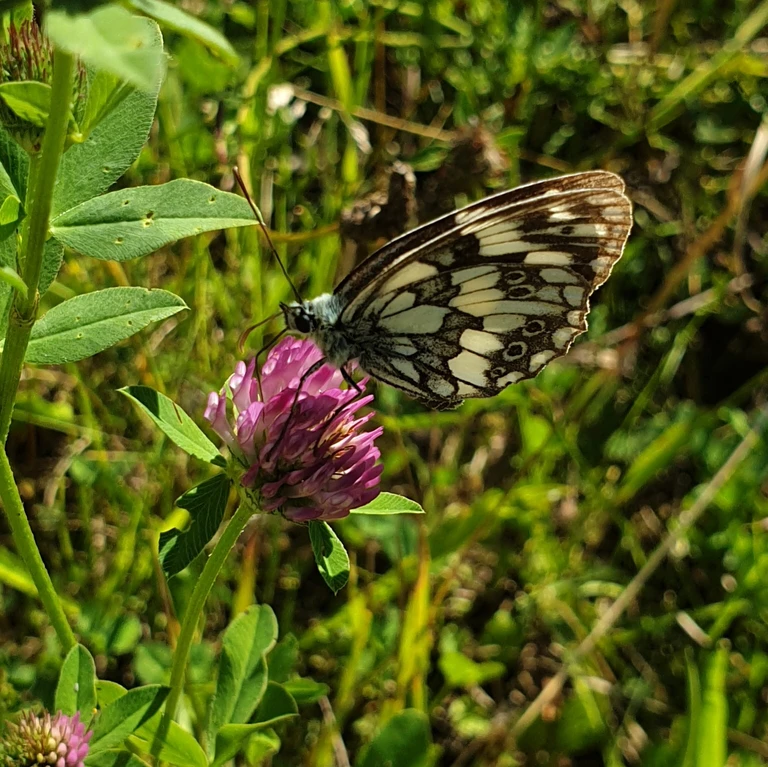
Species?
Melanargia galathea
